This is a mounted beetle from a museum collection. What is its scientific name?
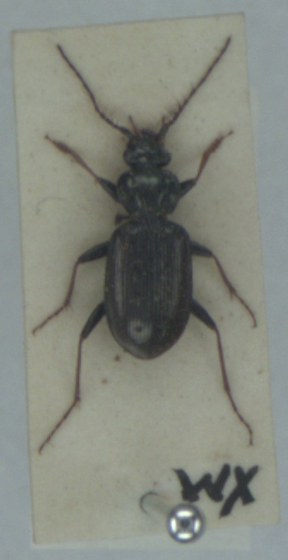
Loricera pilicornis
